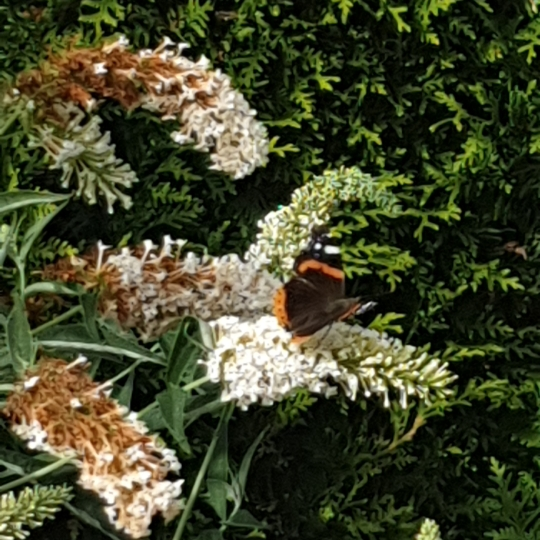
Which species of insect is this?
Vanessa atalanta
